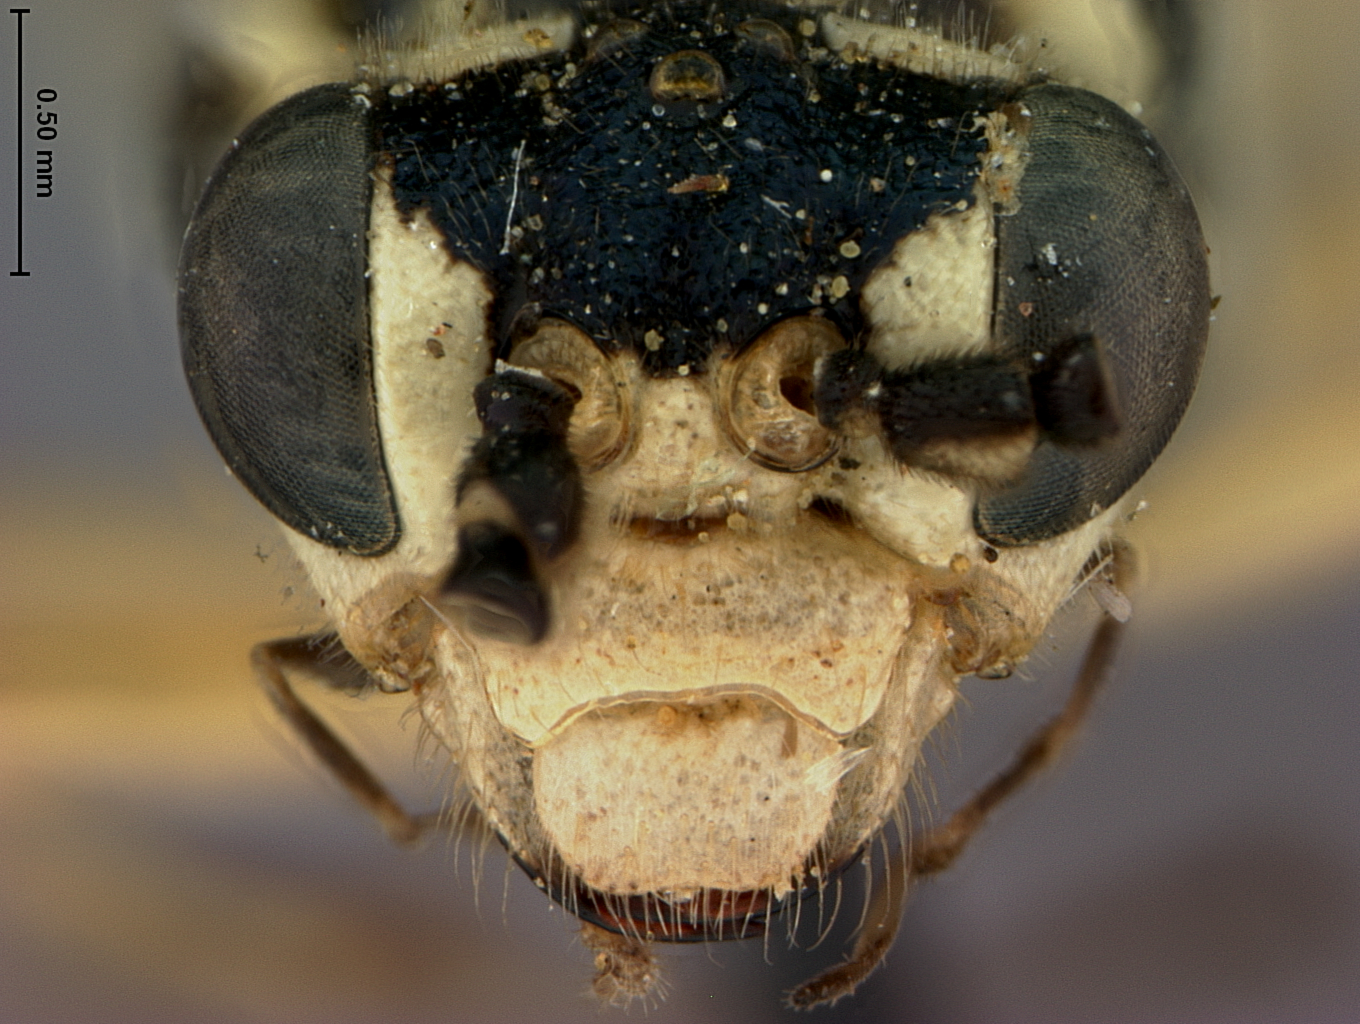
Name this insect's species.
Pachyprotasis brunettii
